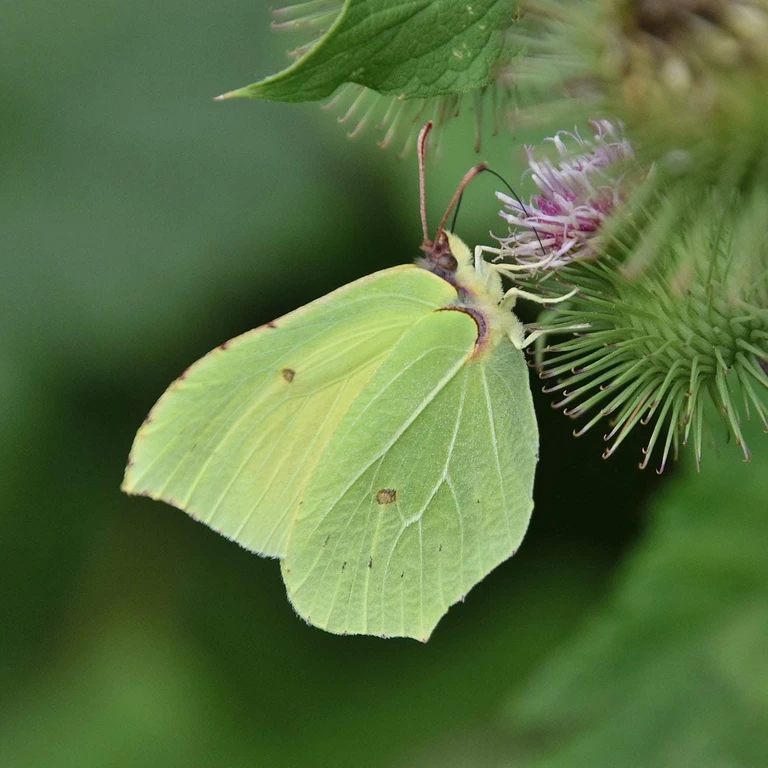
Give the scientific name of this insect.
Gonepteryx rhamni
